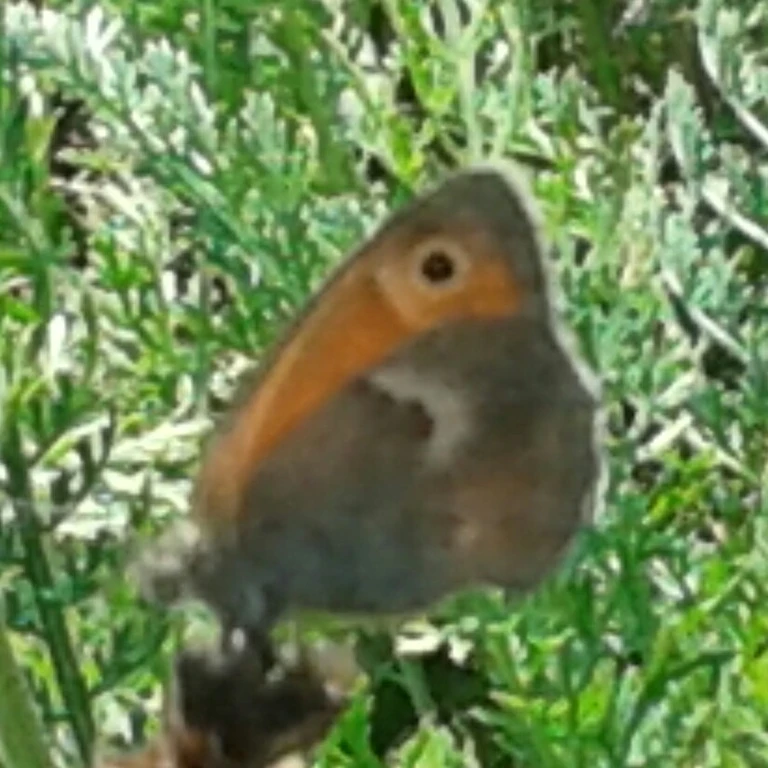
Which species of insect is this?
Coenonympha pamphilus
